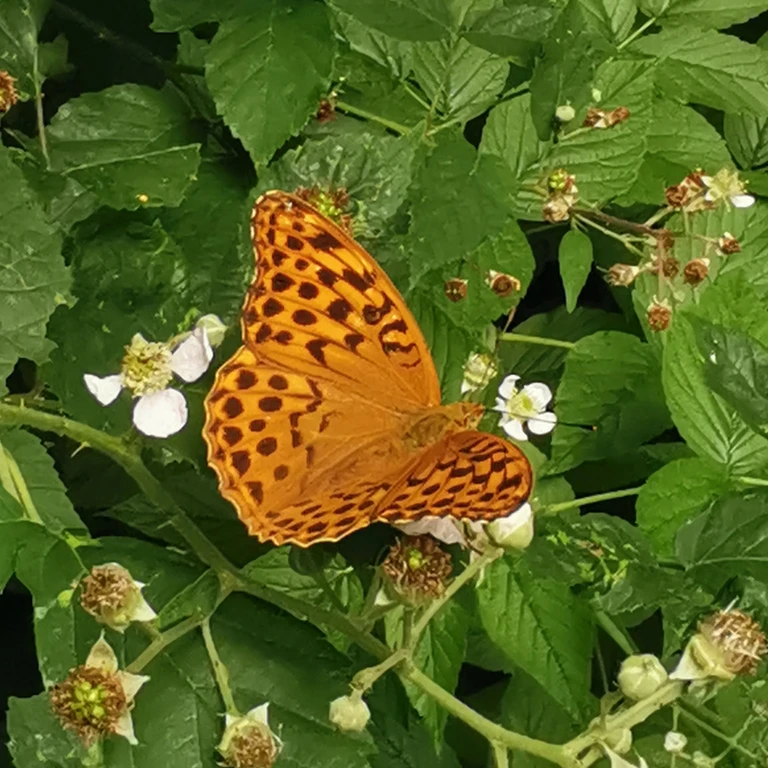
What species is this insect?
Argynnis paphia
